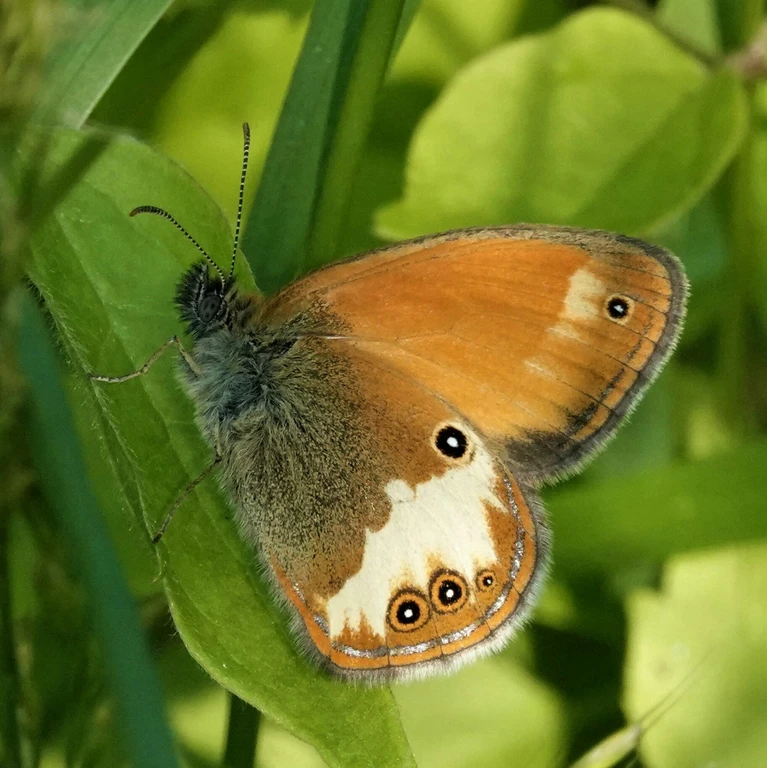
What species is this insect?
Coenonympha arcania
